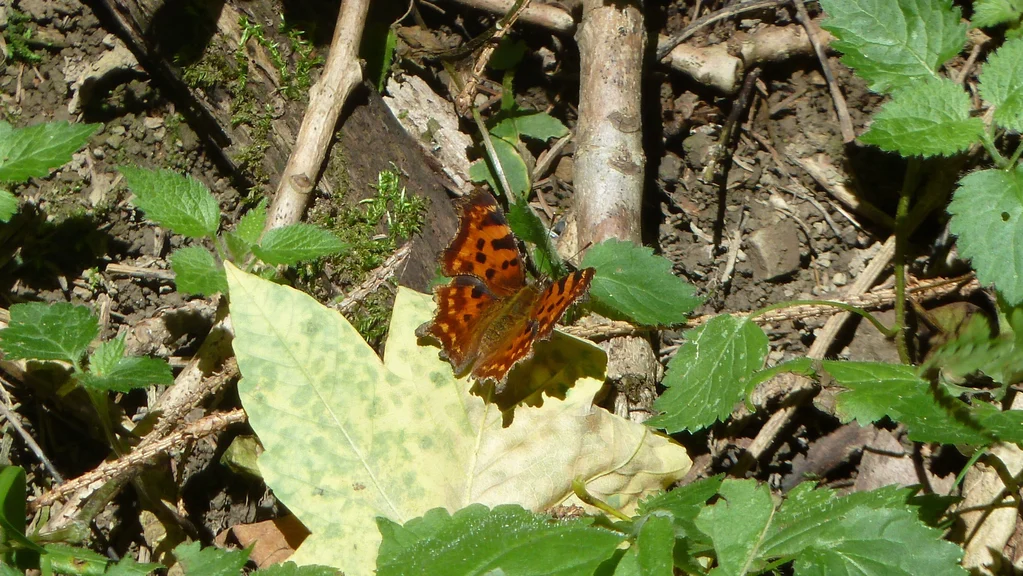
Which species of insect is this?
Polygonia c-album
